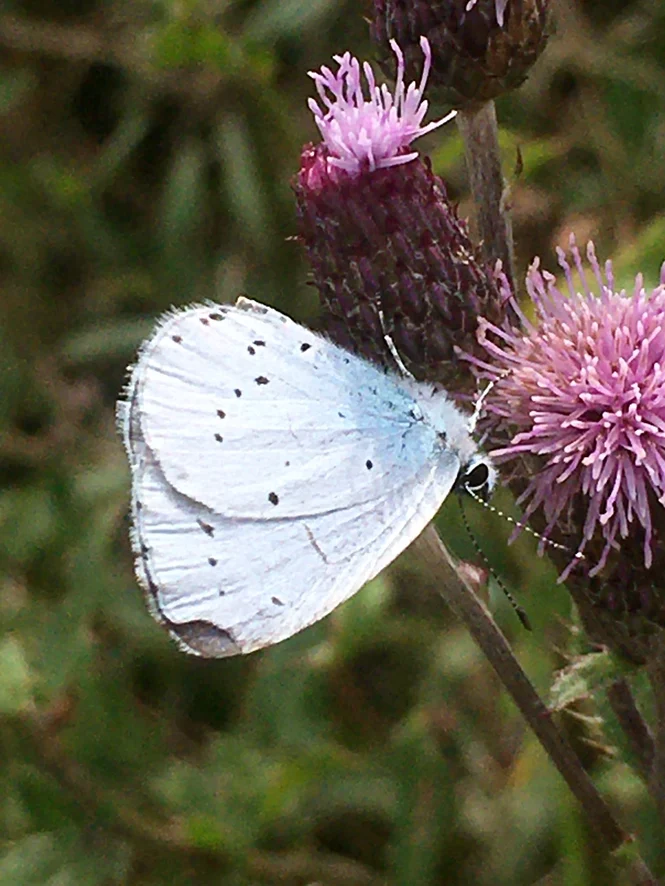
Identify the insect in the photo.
Celastrina argiolus
